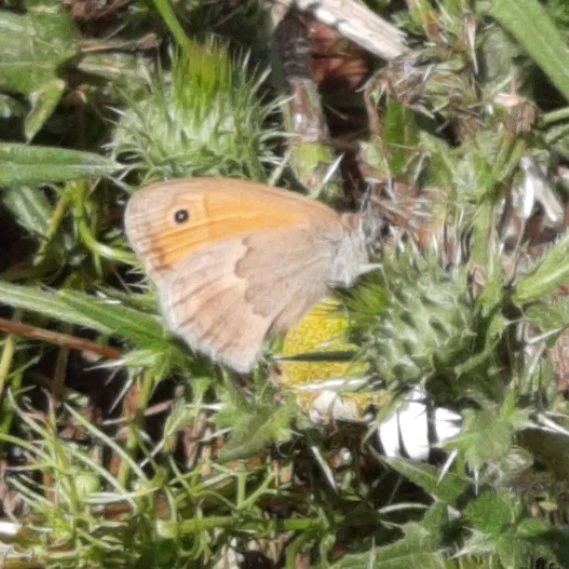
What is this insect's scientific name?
Coenonympha pamphilus
